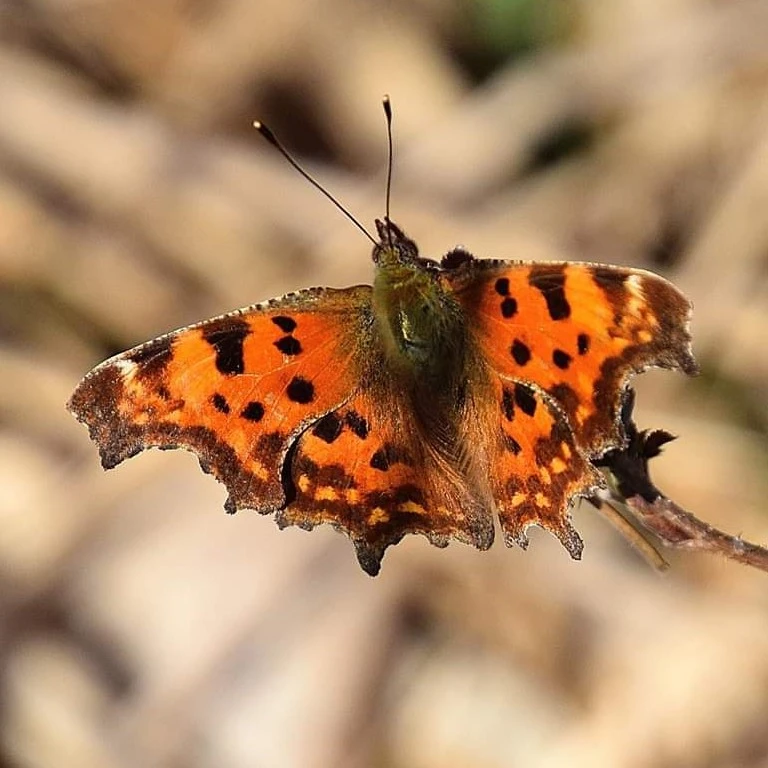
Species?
Polygonia c-album
